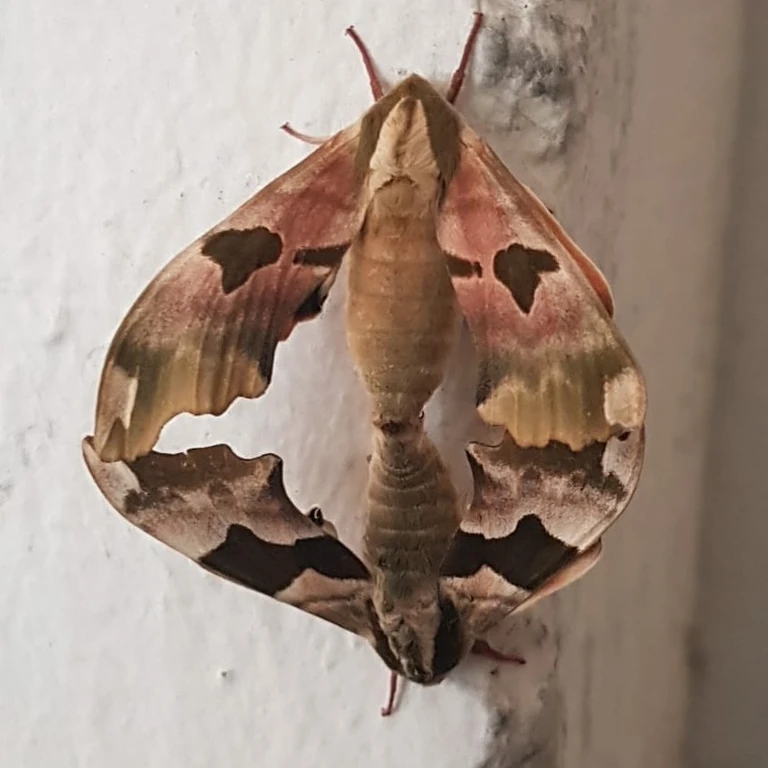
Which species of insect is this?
Mimas tiliae
